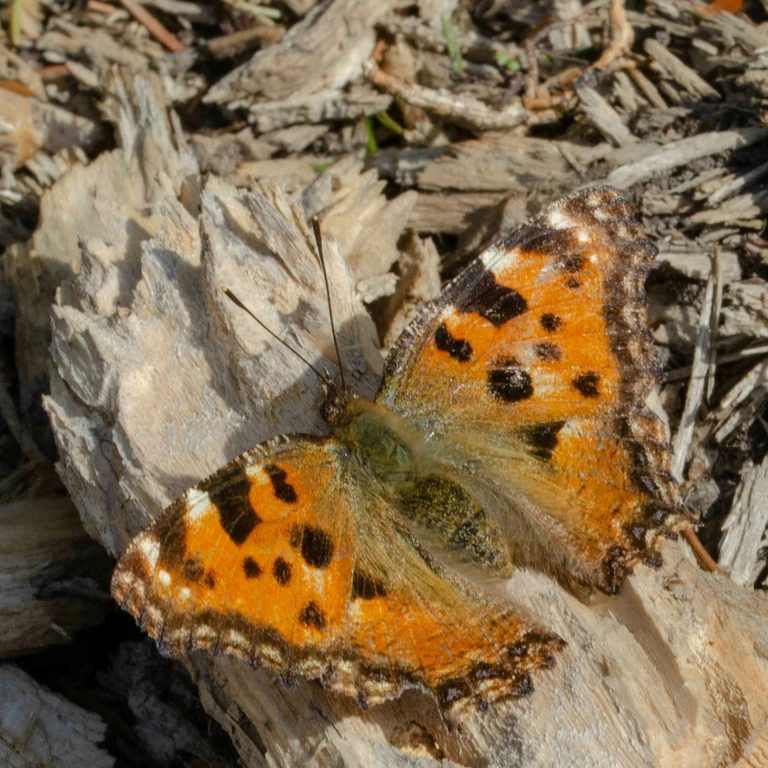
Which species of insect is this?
Nymphalis polychloros
